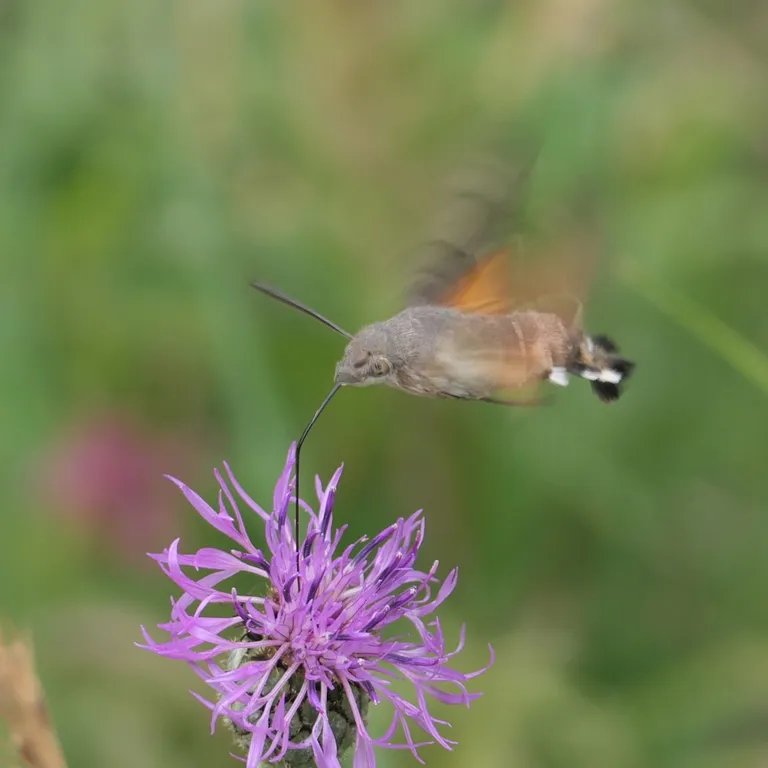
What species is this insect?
Macroglossum stellatarum
